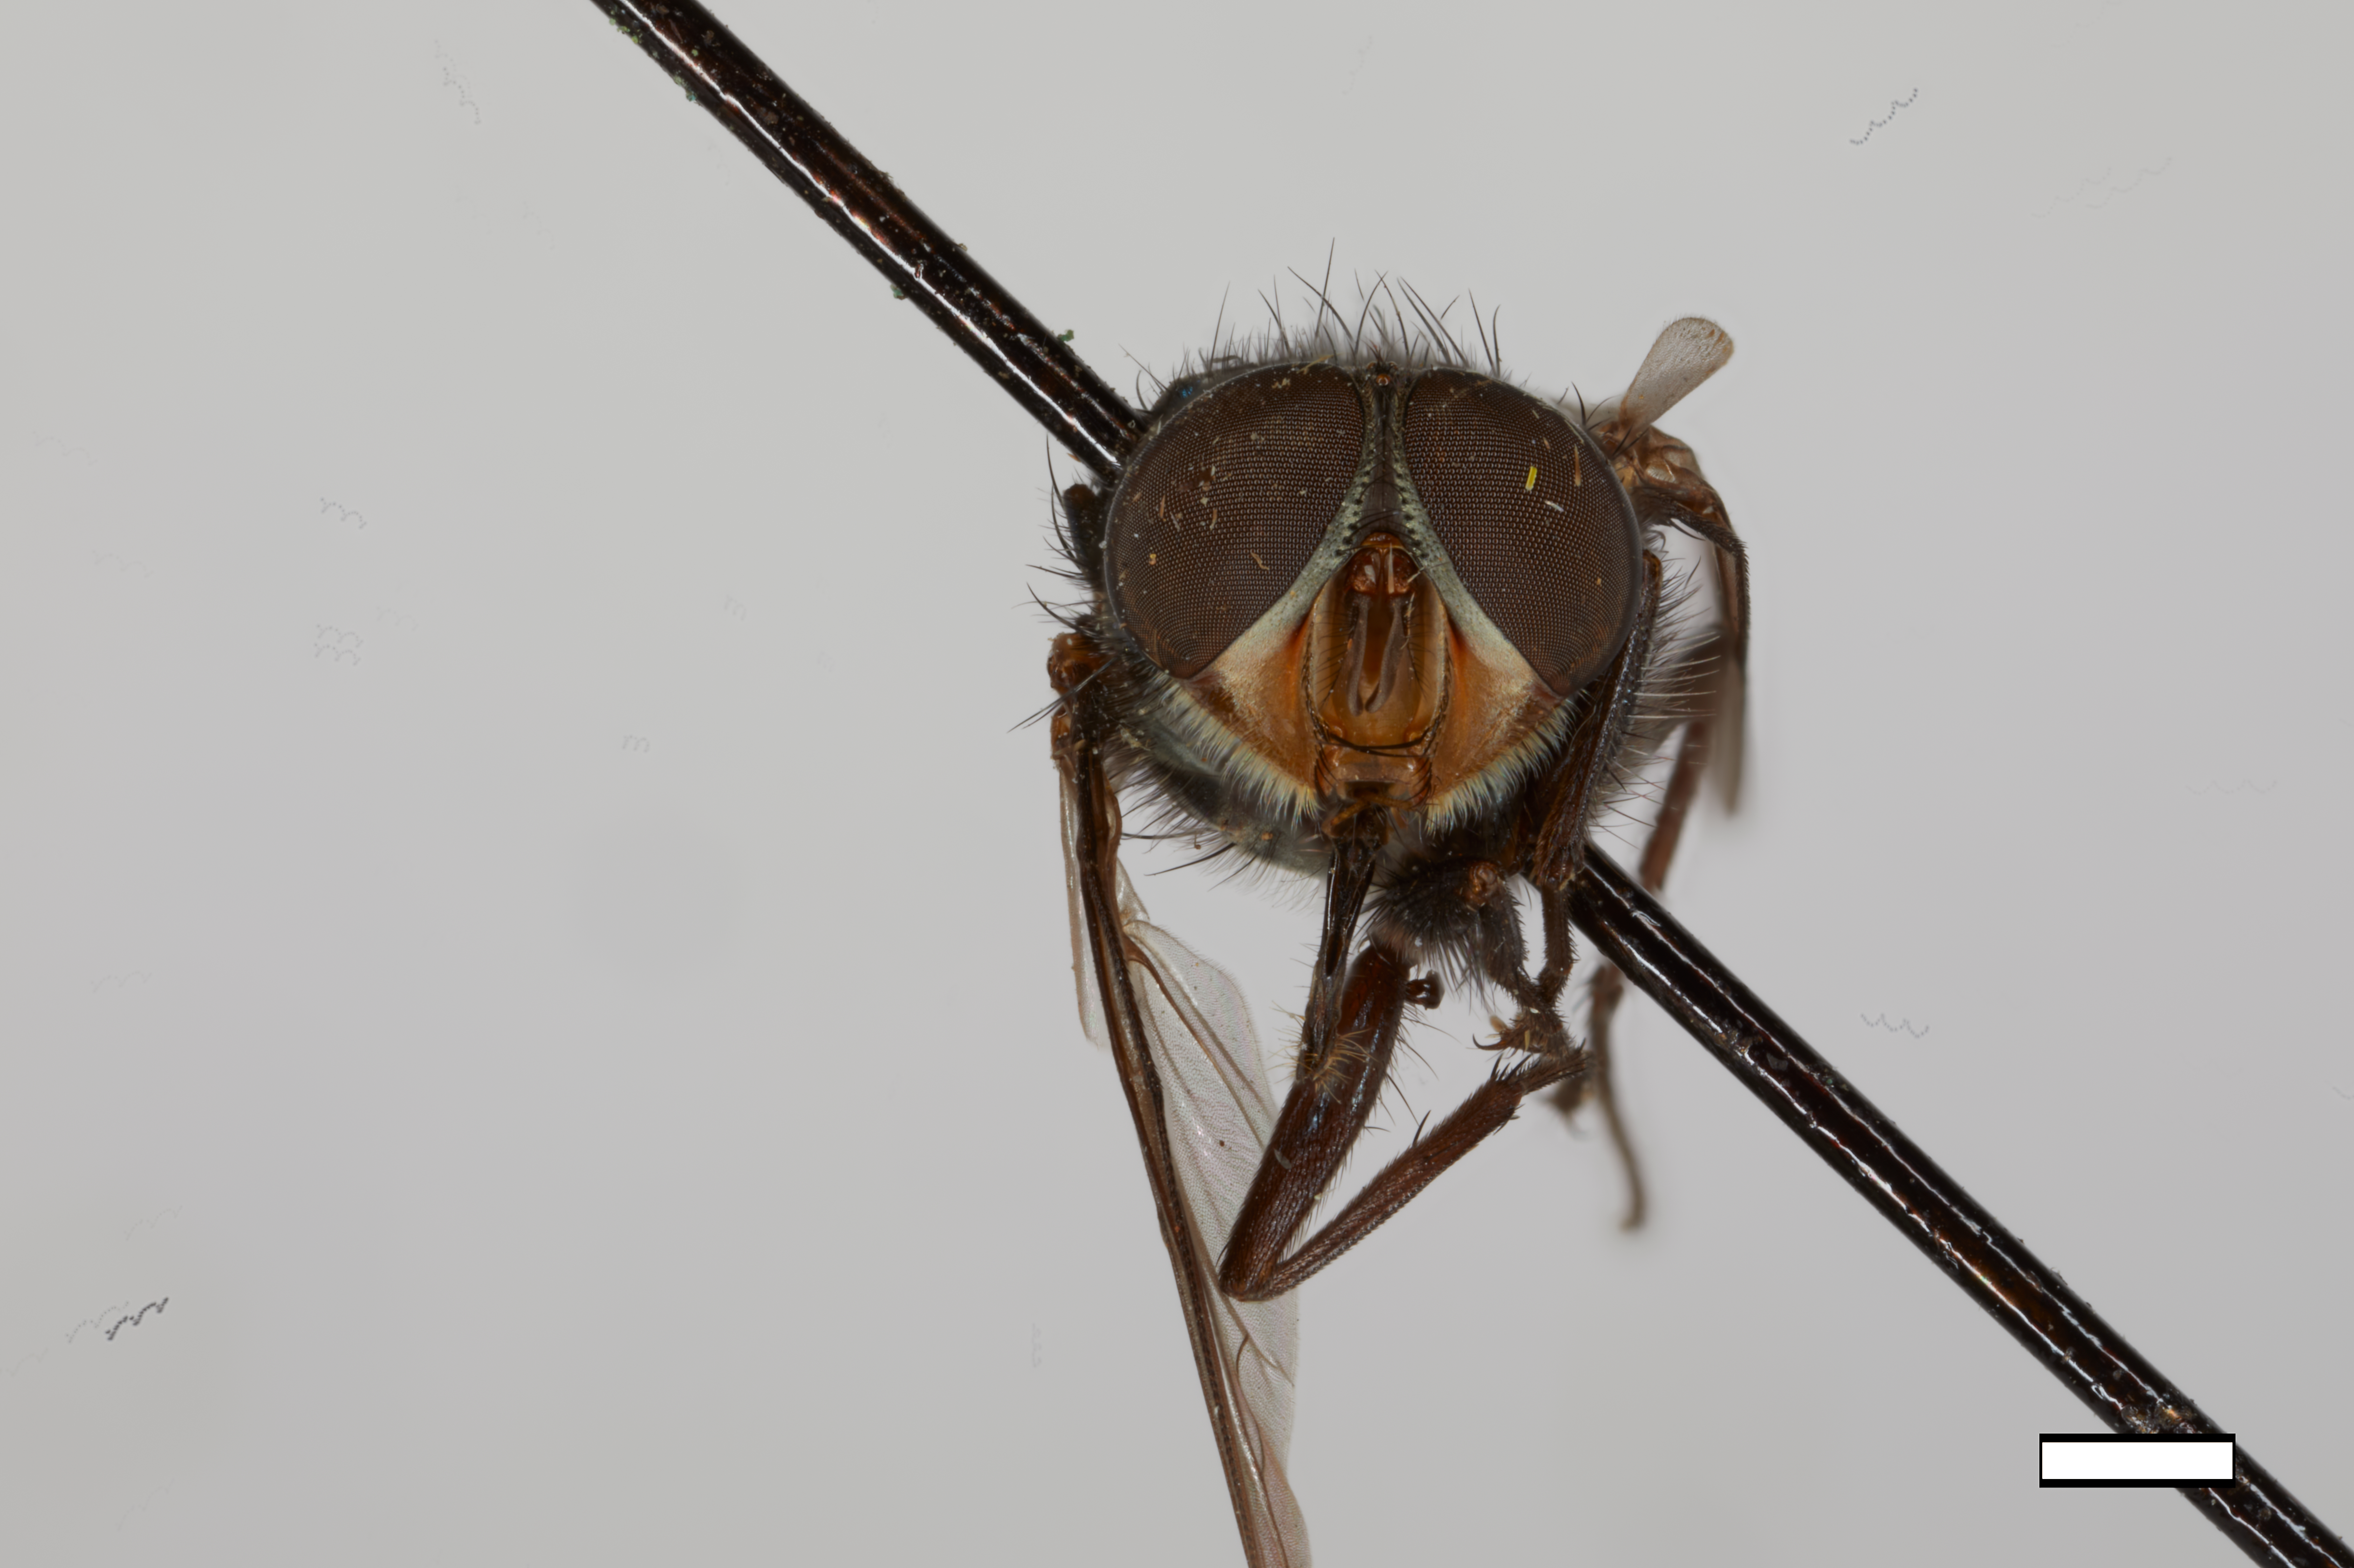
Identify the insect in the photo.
Cochliomyia minima
